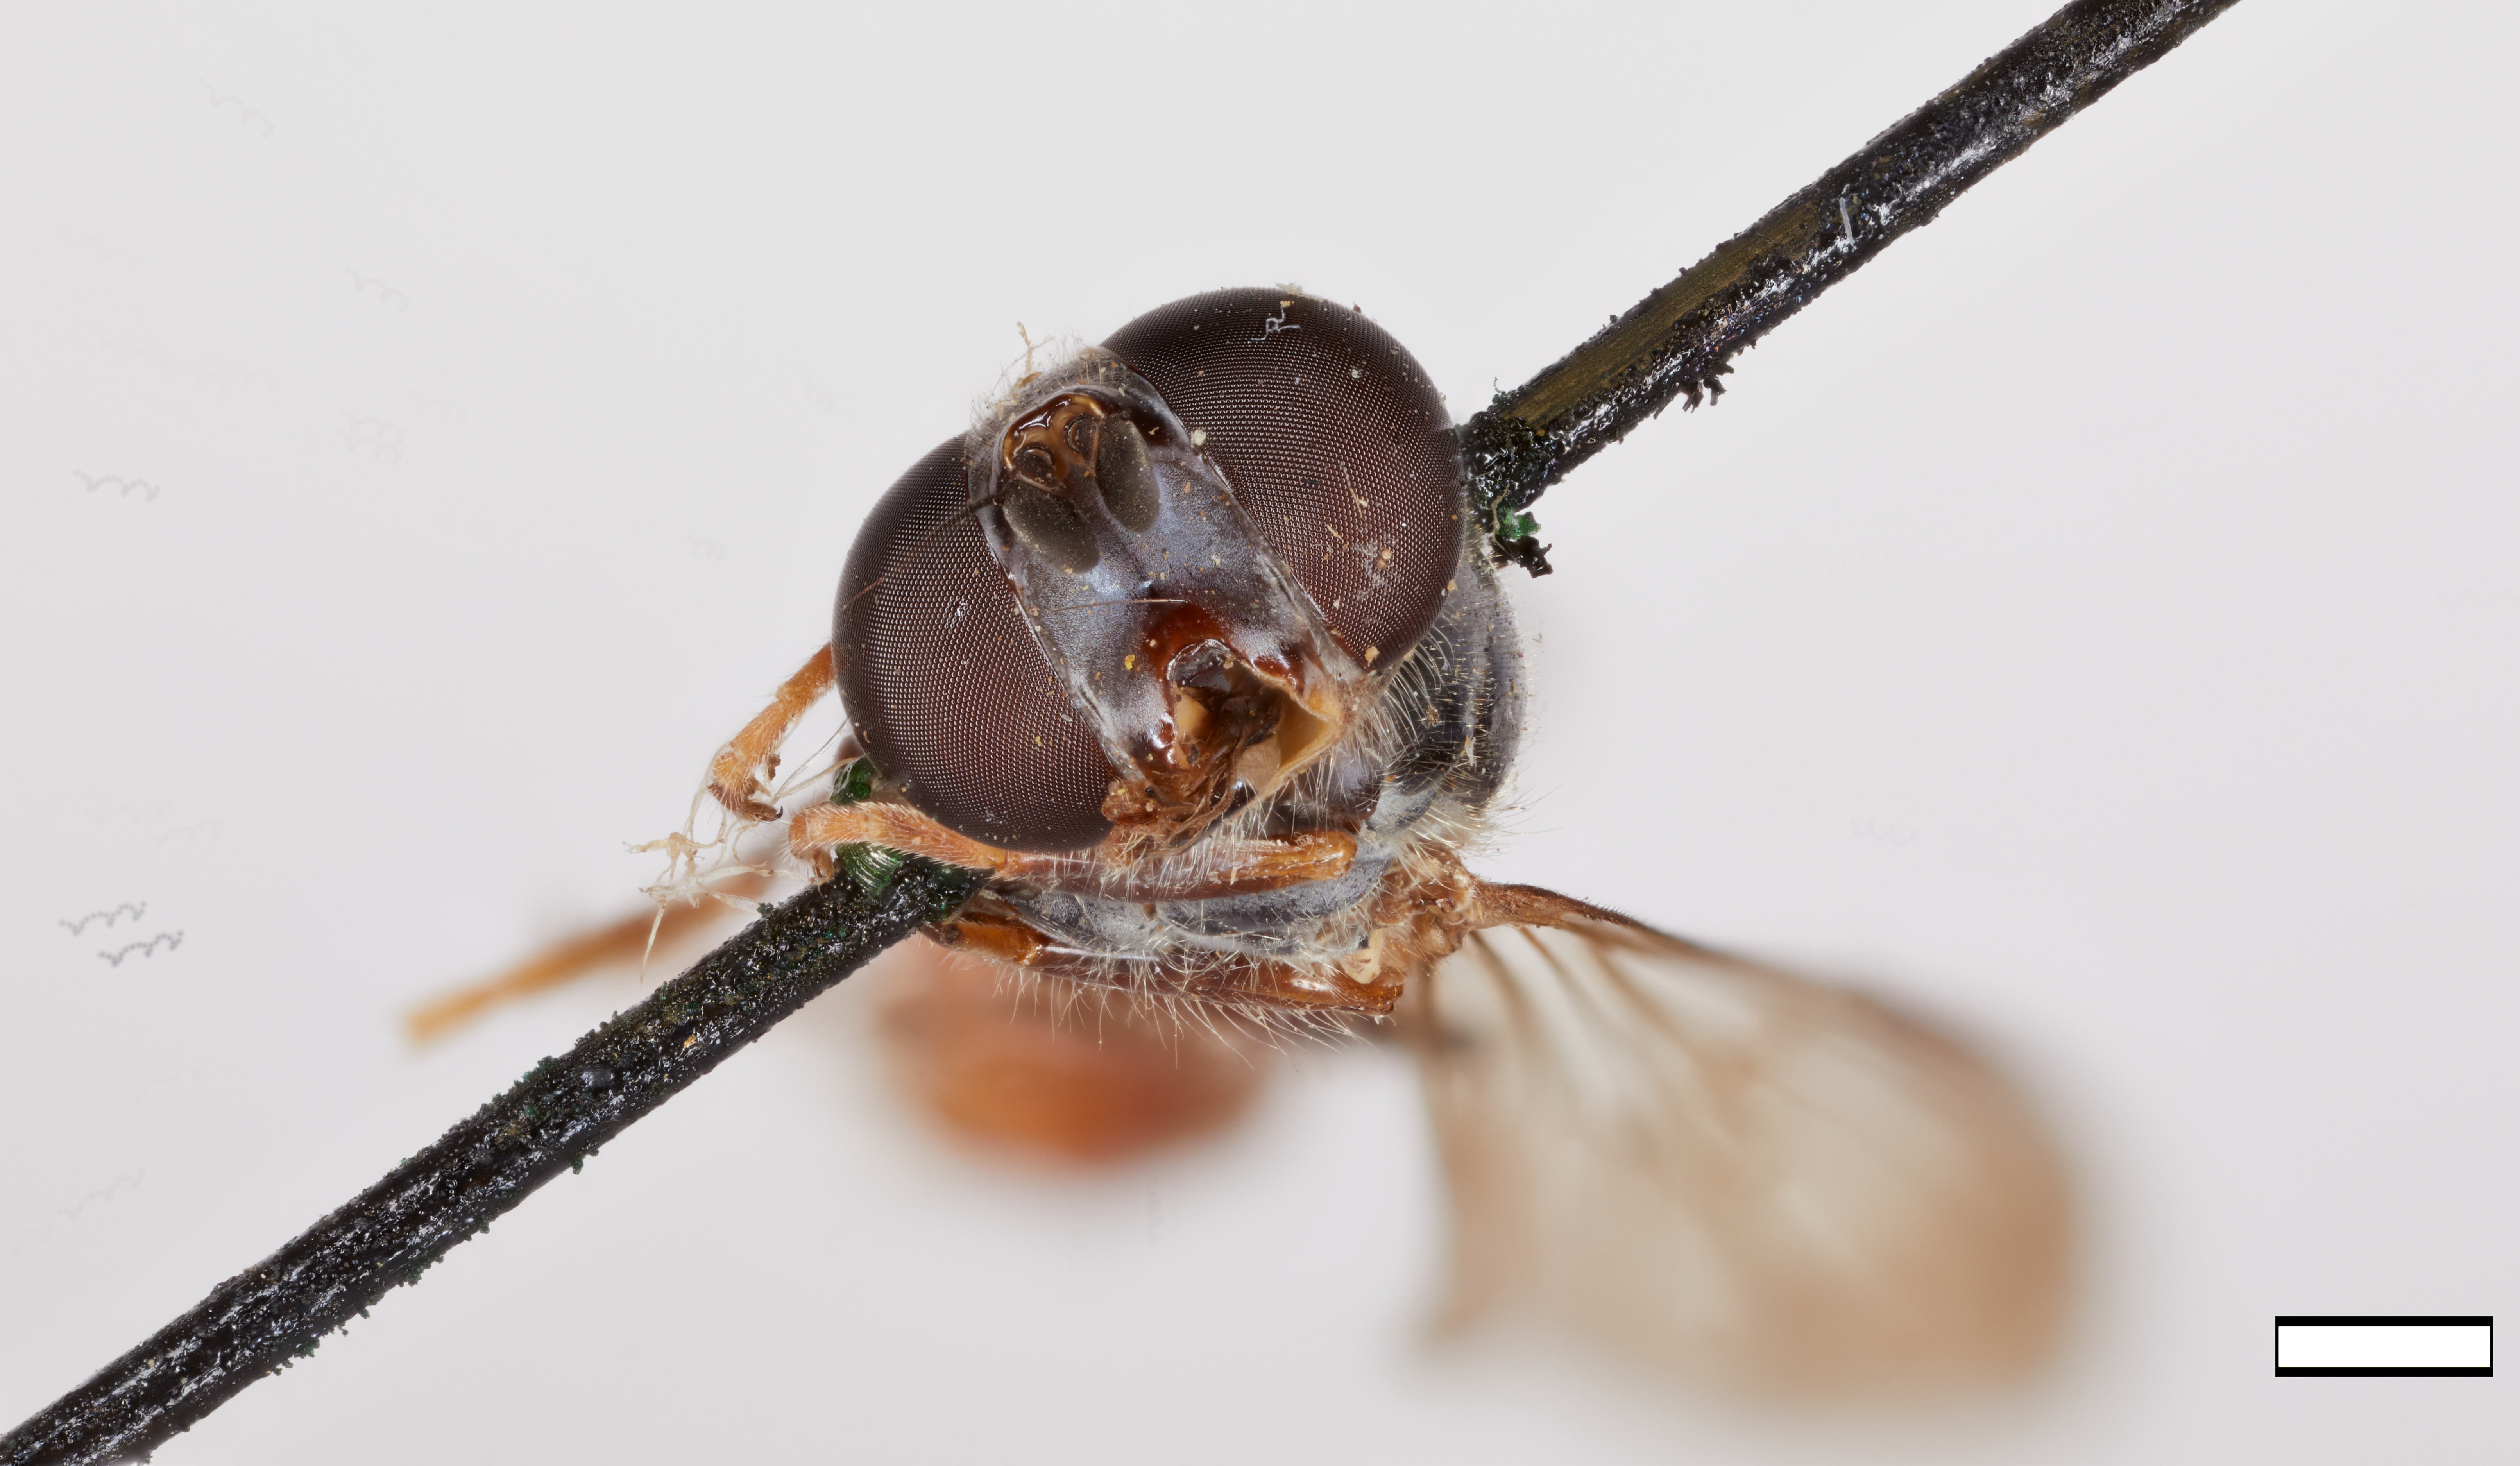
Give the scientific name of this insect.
Valdivia ruficauda
